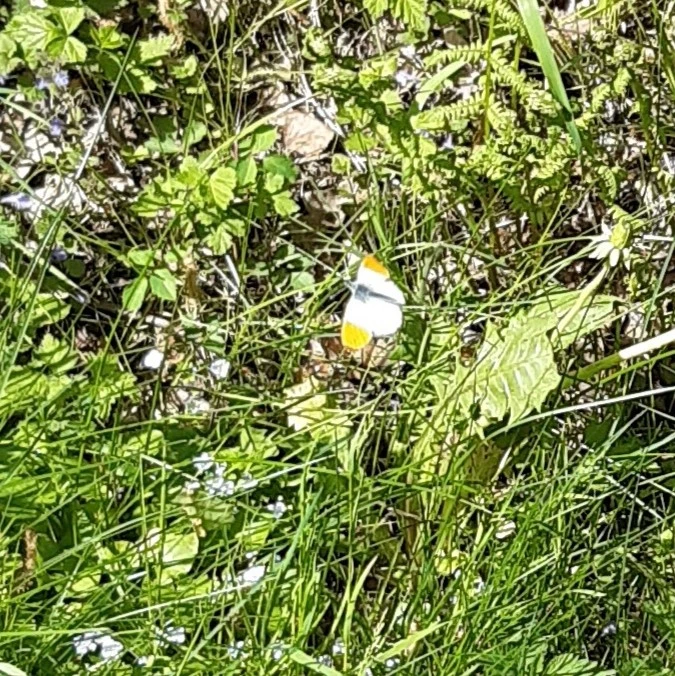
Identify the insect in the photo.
Anthocharis cardamines
